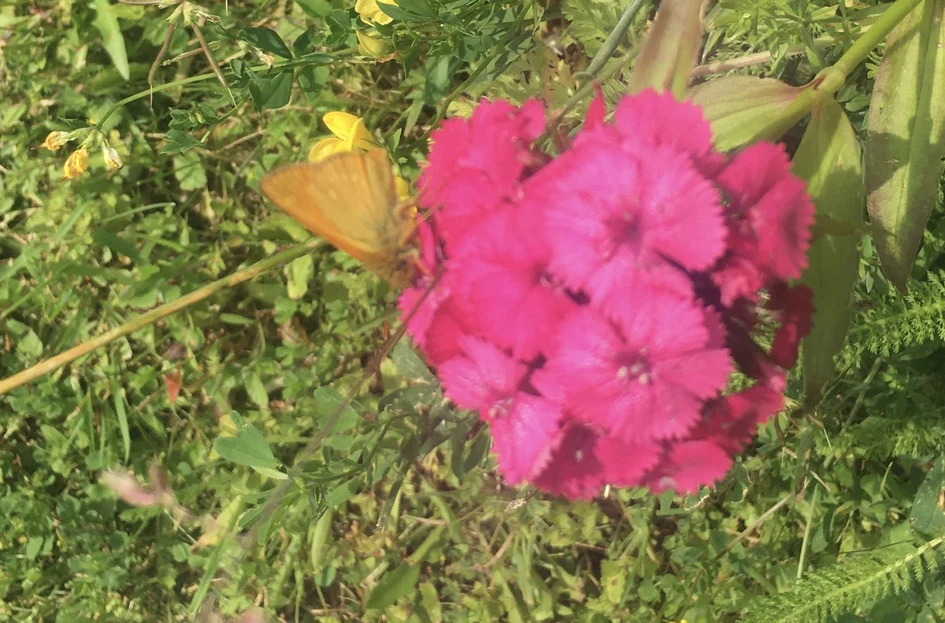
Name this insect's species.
Ochlodes sylvanus (also Ochlodes venata)
